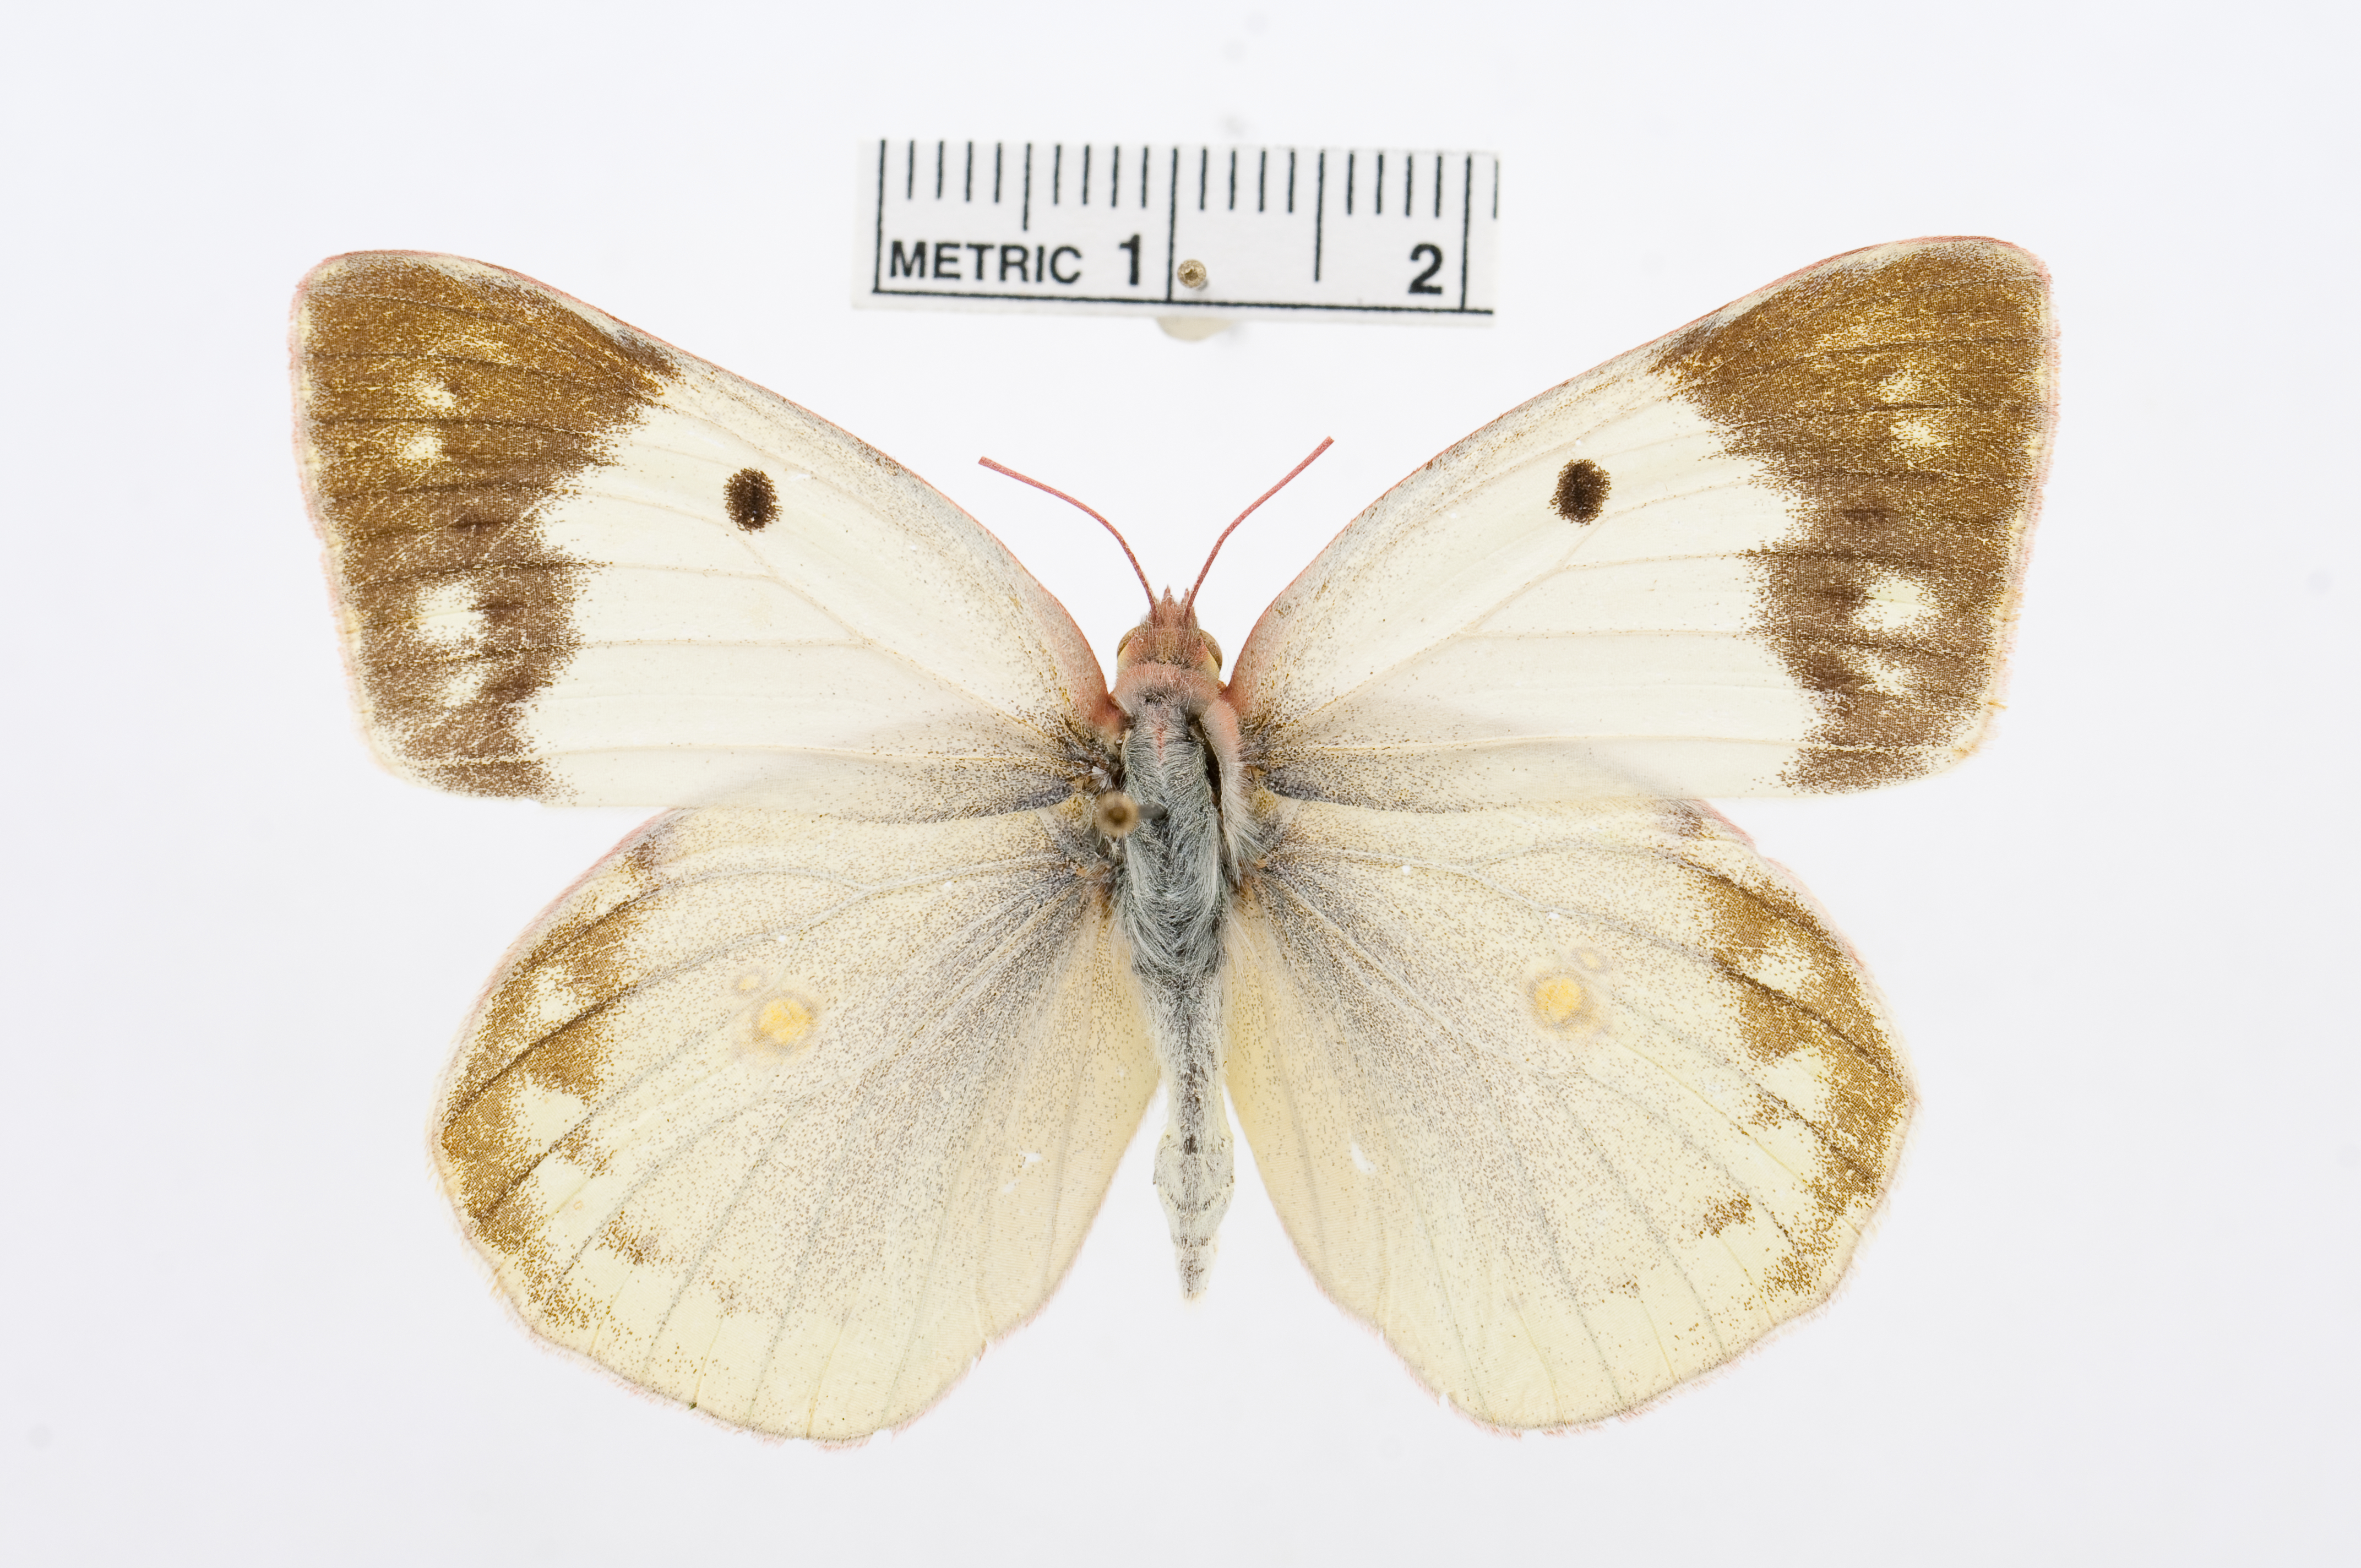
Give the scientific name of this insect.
Colias aurorina
